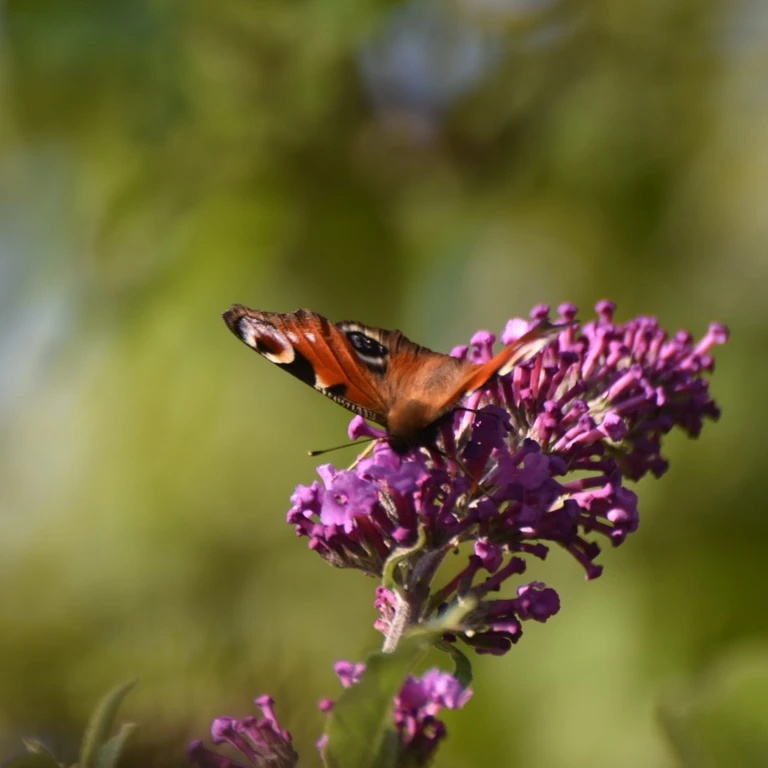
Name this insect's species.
Aglais io
